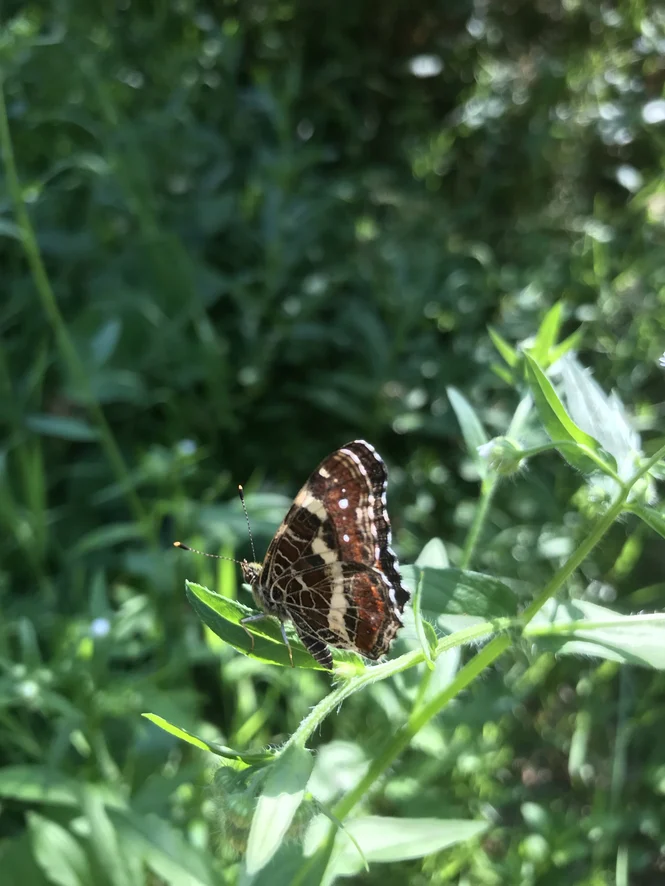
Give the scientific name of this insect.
Araschnia levana
